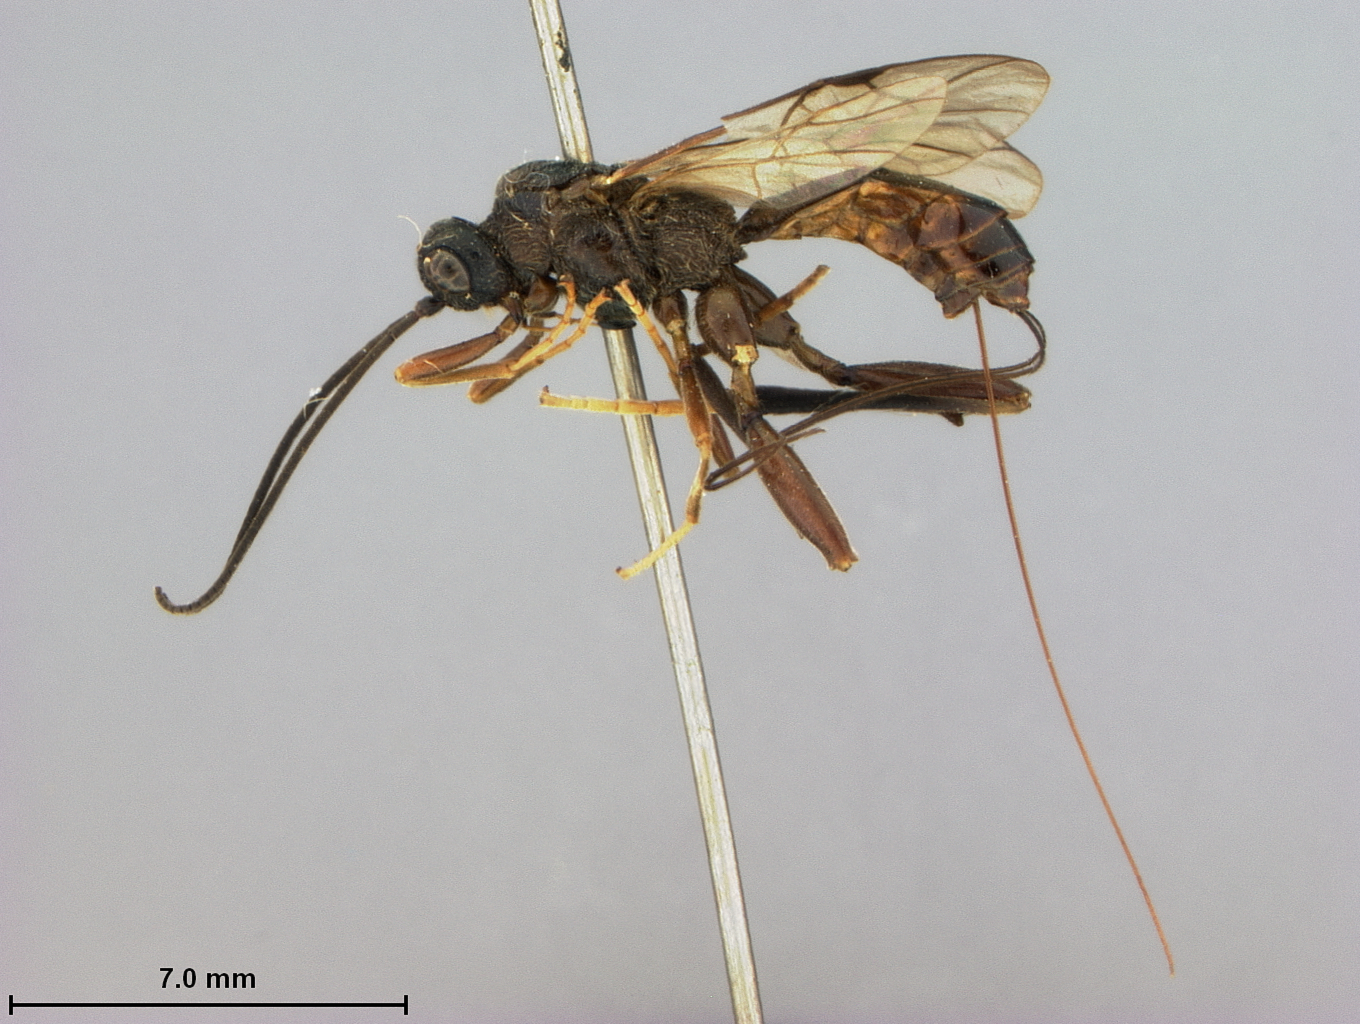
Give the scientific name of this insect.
Helcon grandis
